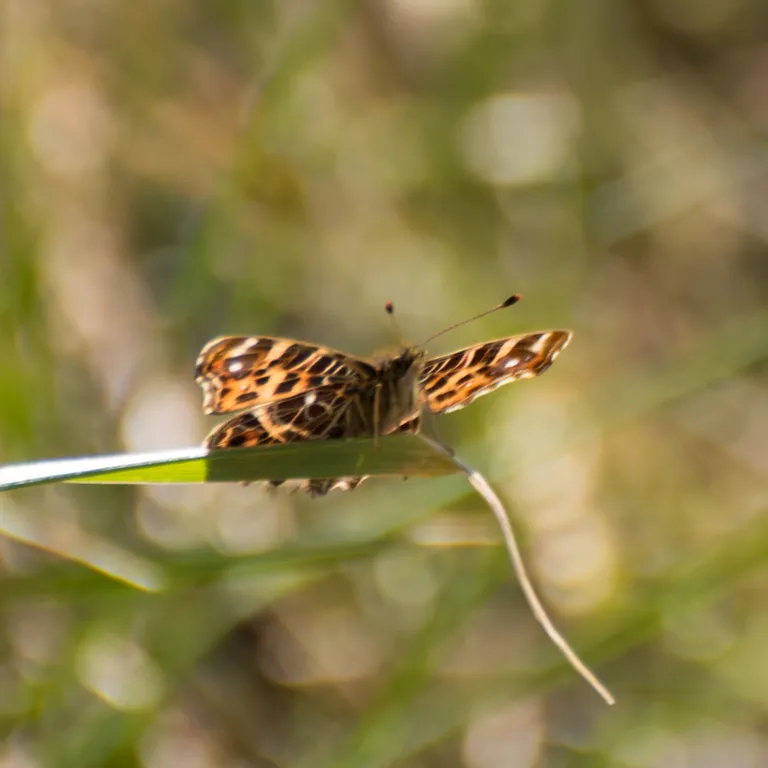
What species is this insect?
Araschnia levana
